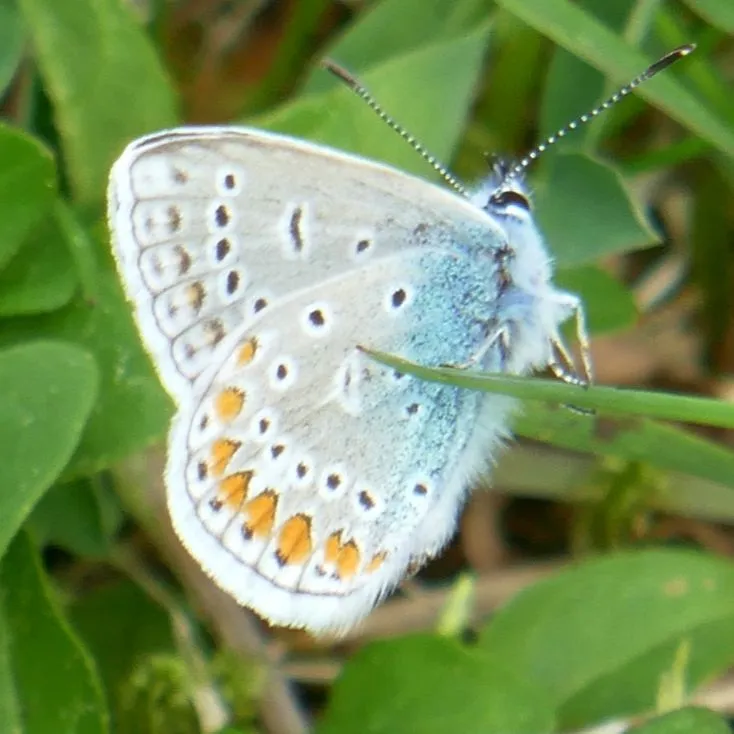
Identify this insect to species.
Polyommatus icarus
